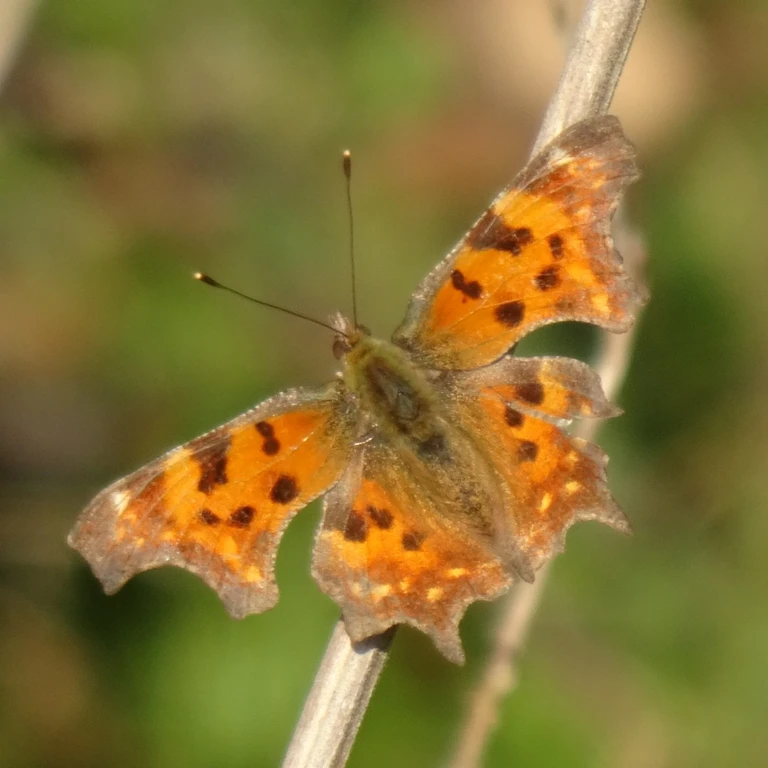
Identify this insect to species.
Polygonia c-album
